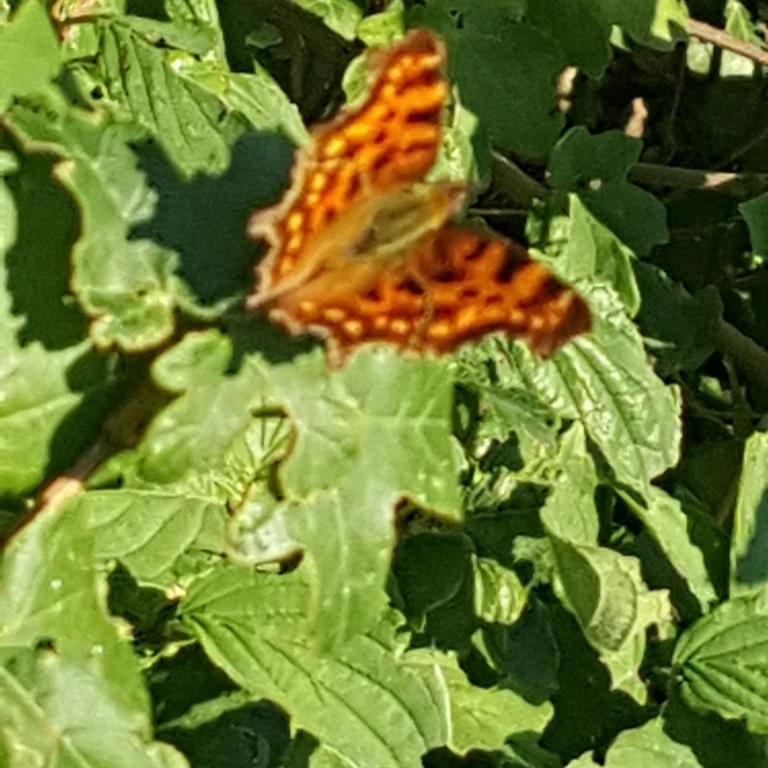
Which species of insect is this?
Polygonia c-album
